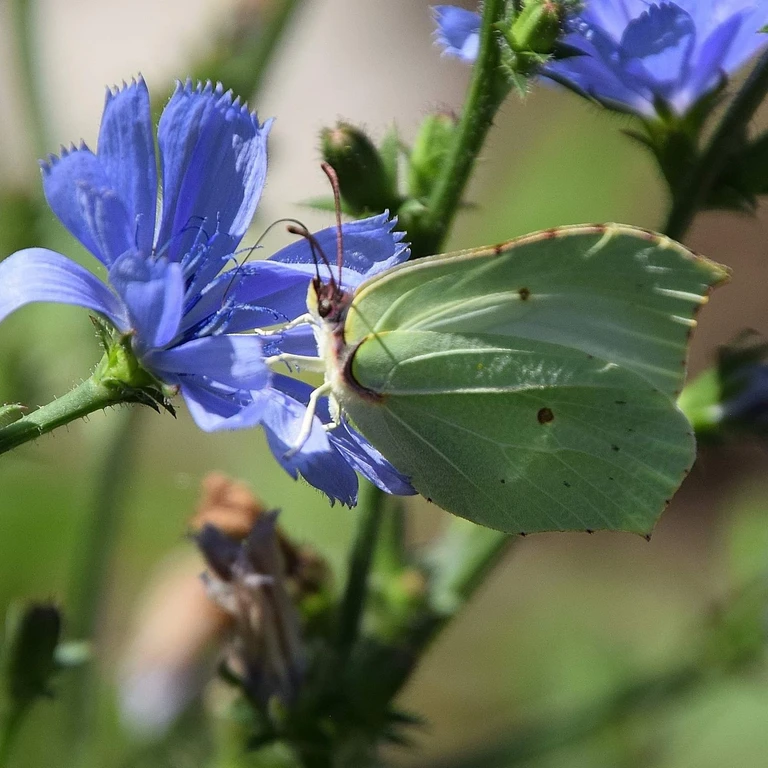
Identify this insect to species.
Gonepteryx rhamni
